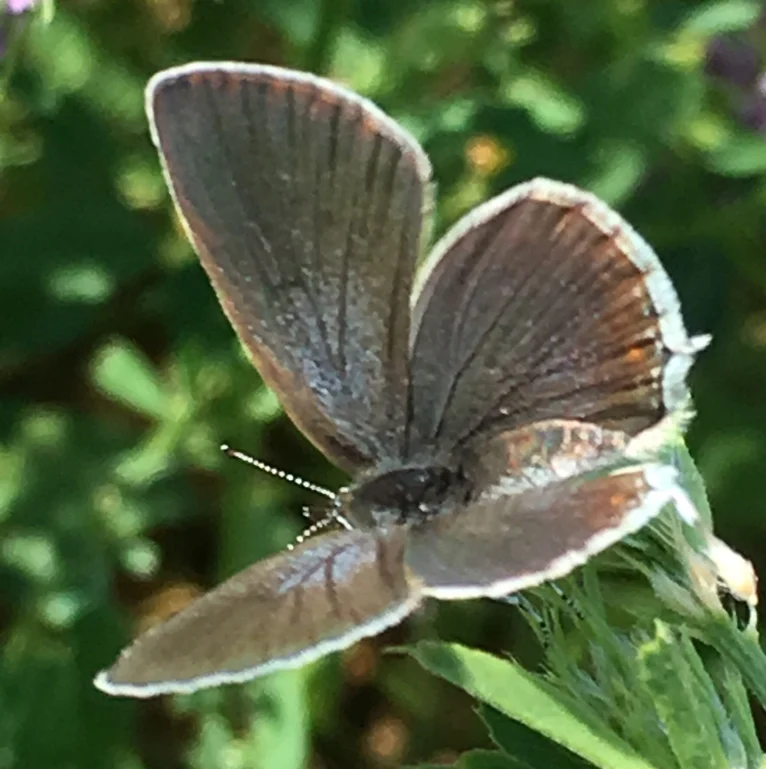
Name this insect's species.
Cupido argiades (also Elkalyce argiades)
